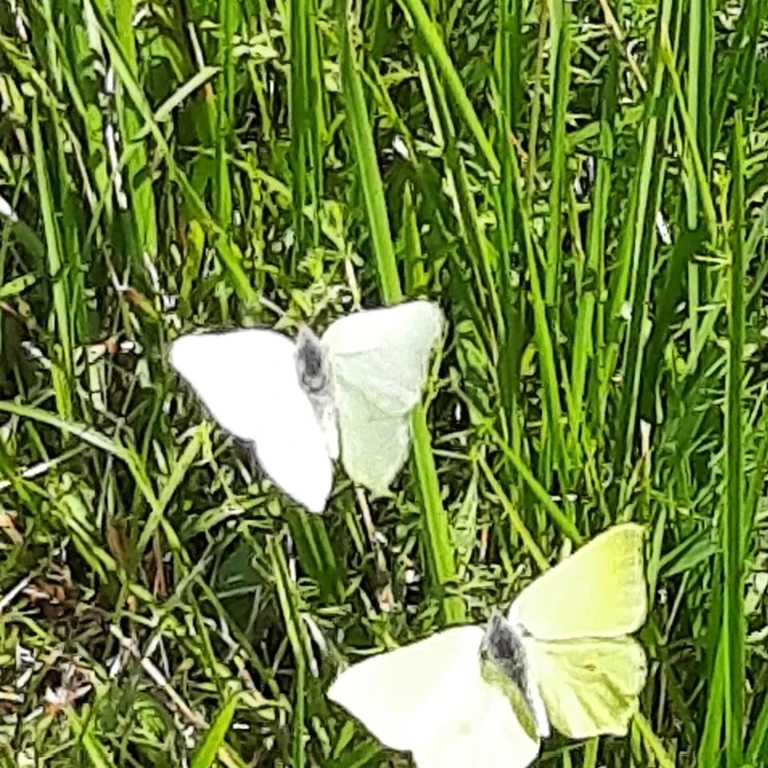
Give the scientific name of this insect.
Gonepteryx rhamni
